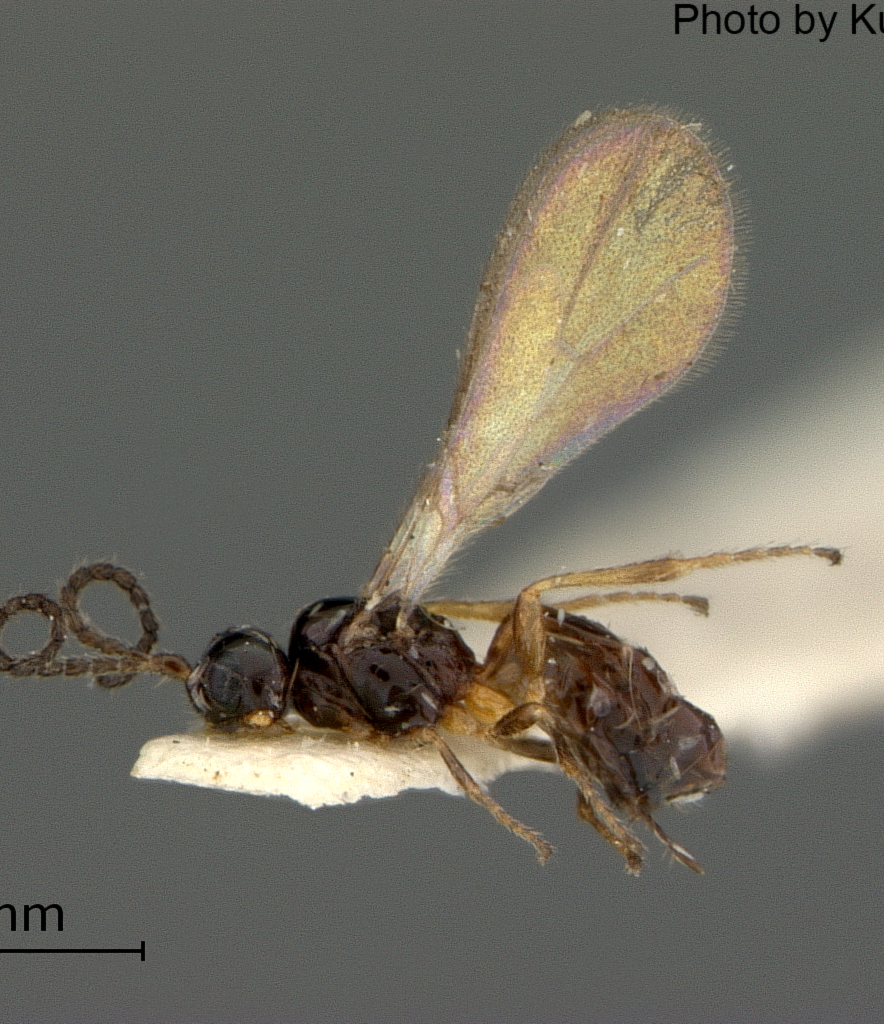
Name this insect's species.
Synaldis acutidens
